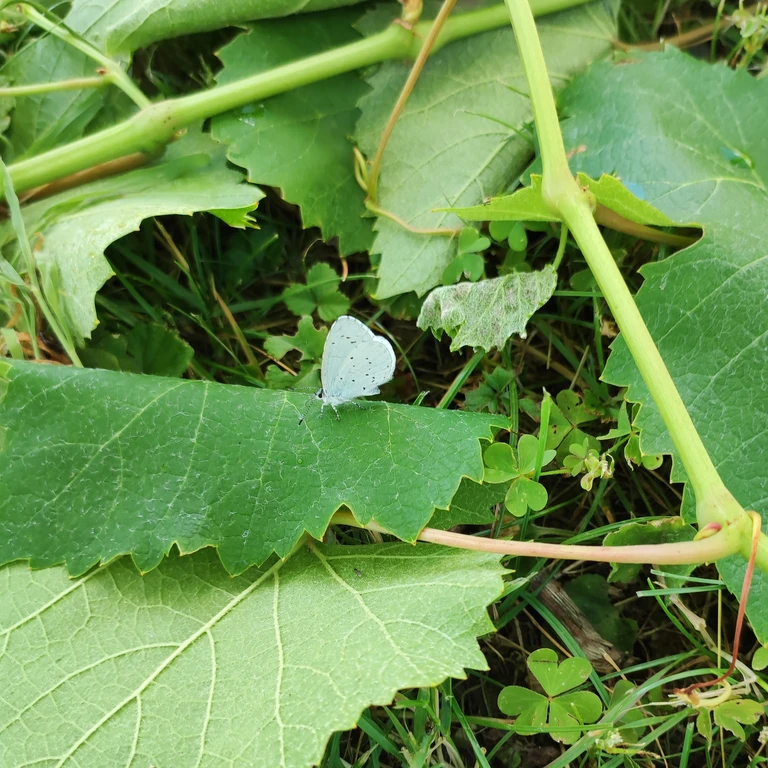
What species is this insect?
Celastrina argiolus
